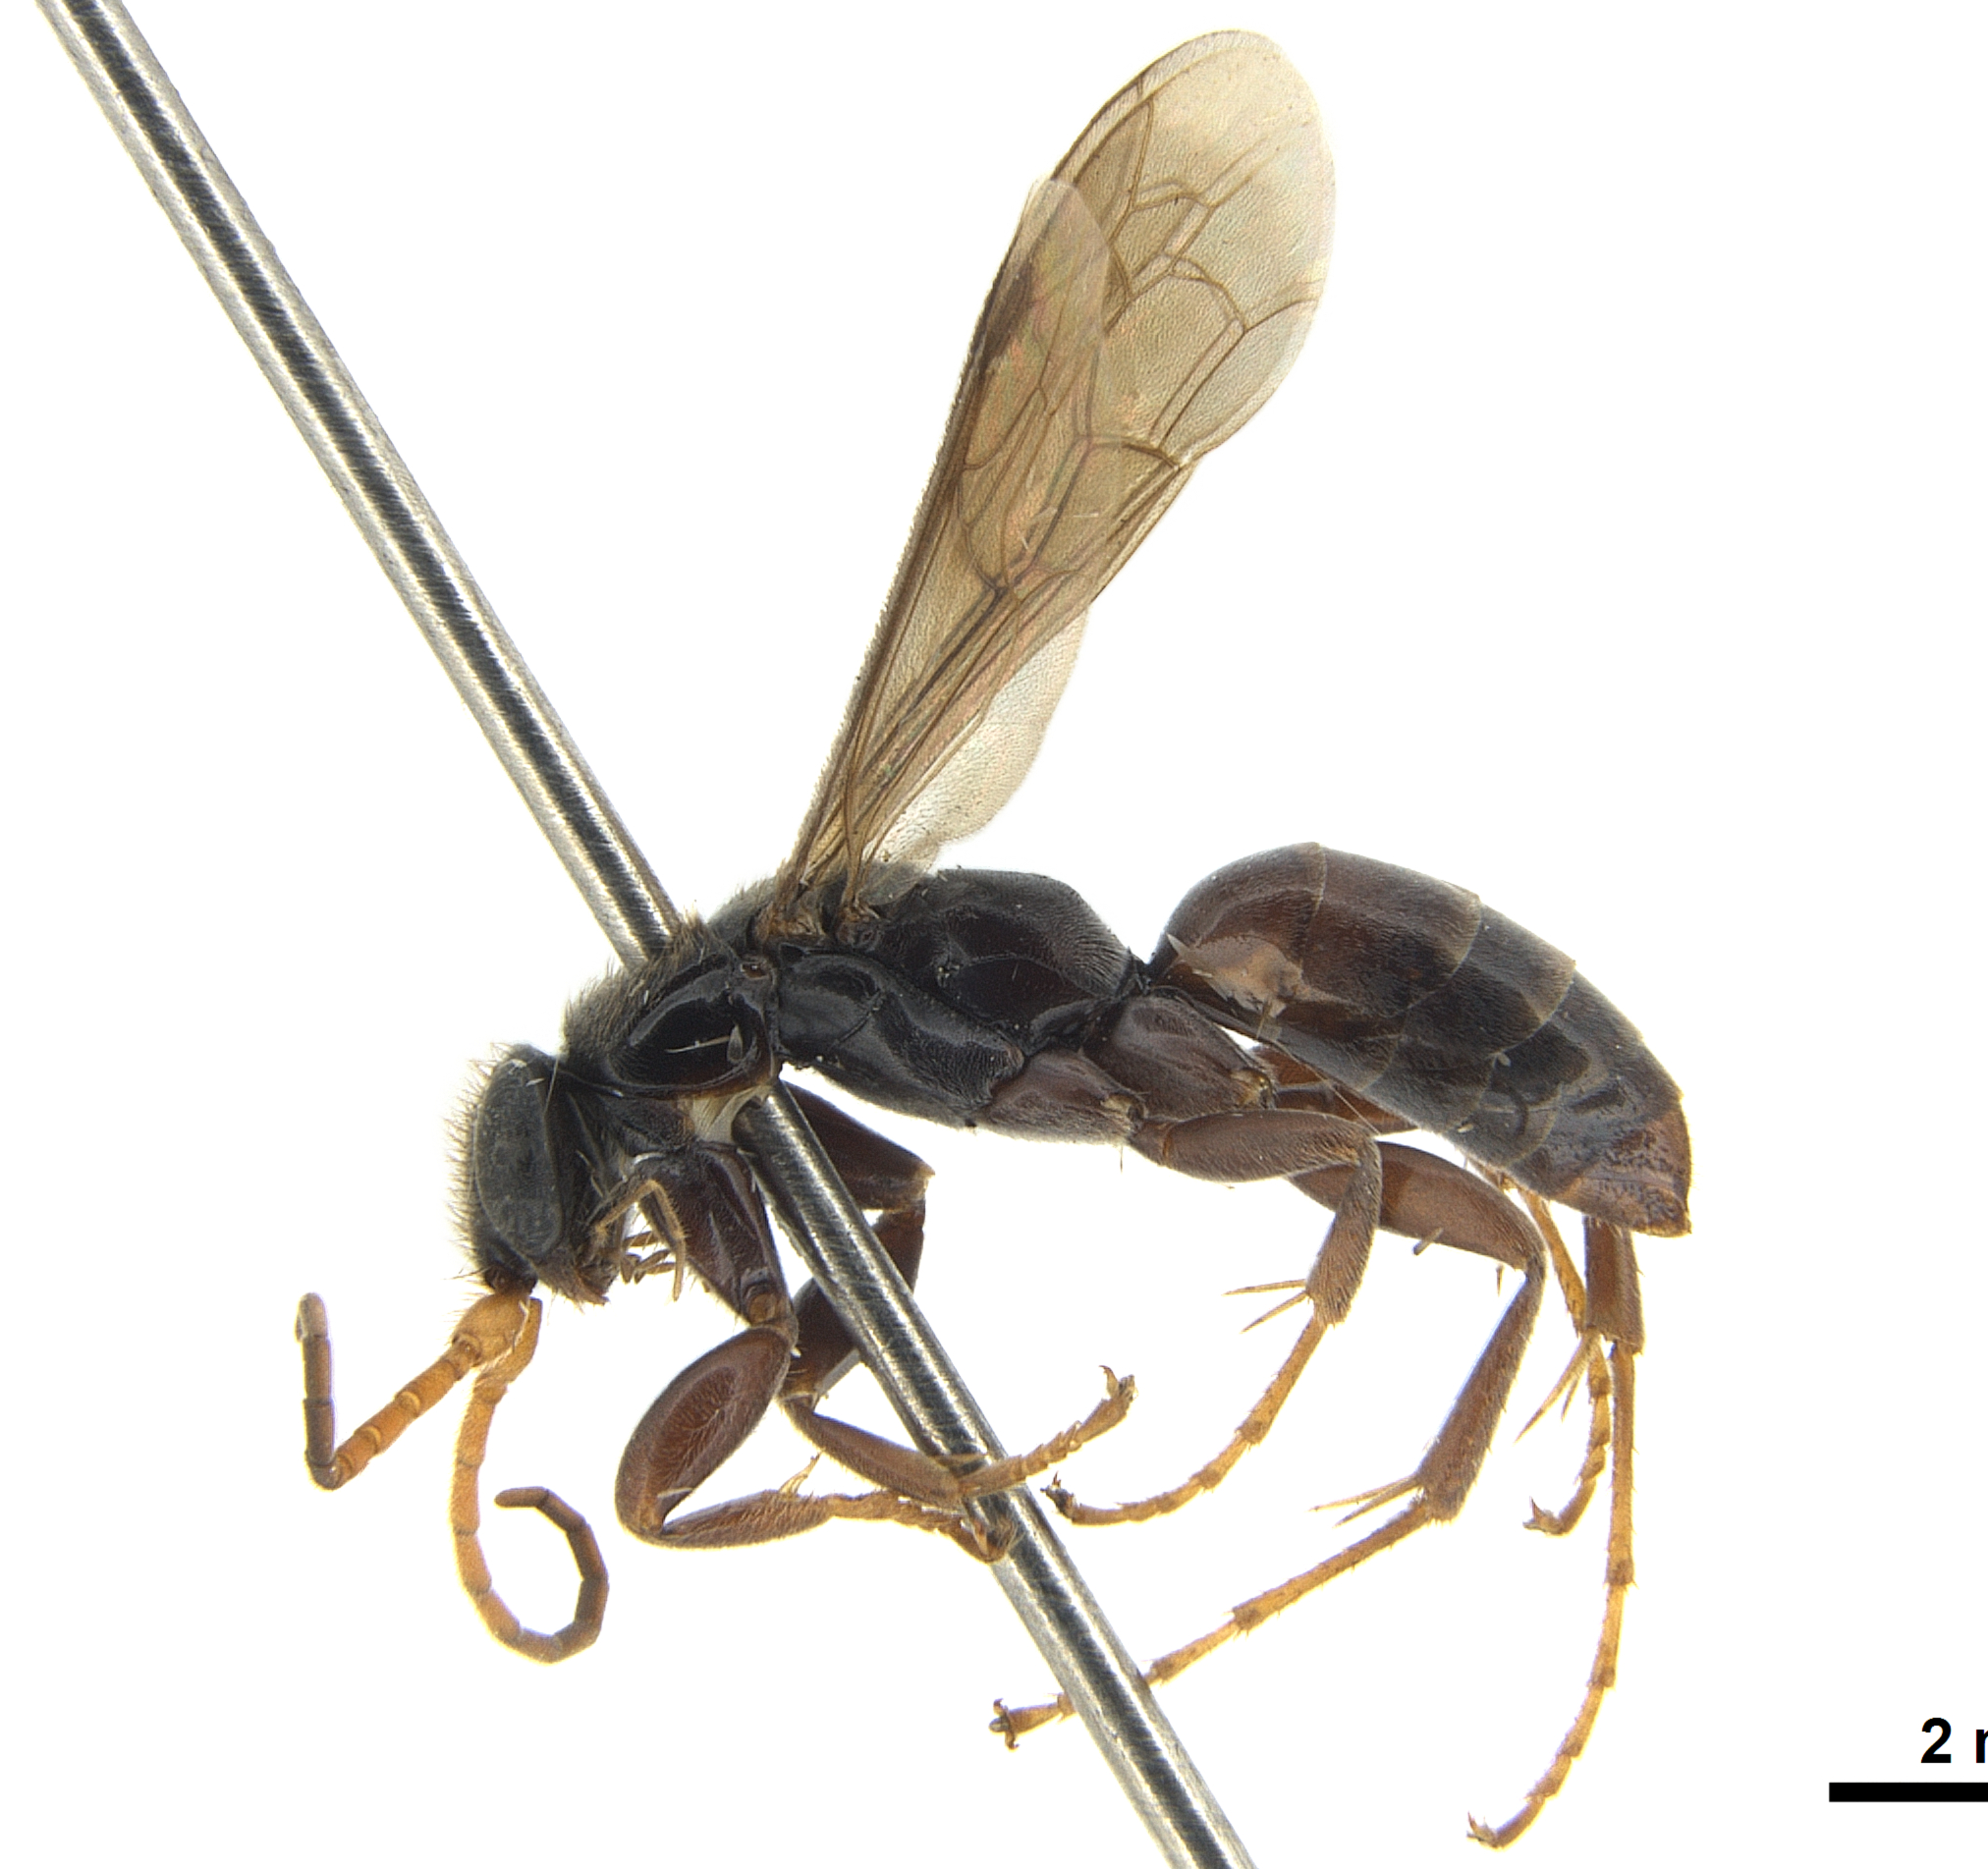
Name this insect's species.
Cordyloscelis ugandensis
